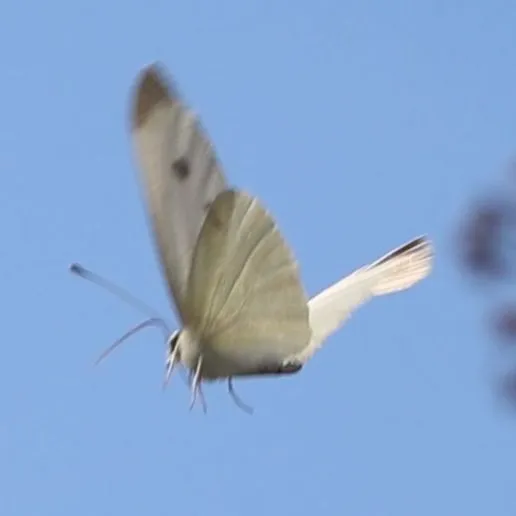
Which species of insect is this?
Pieris rapae
